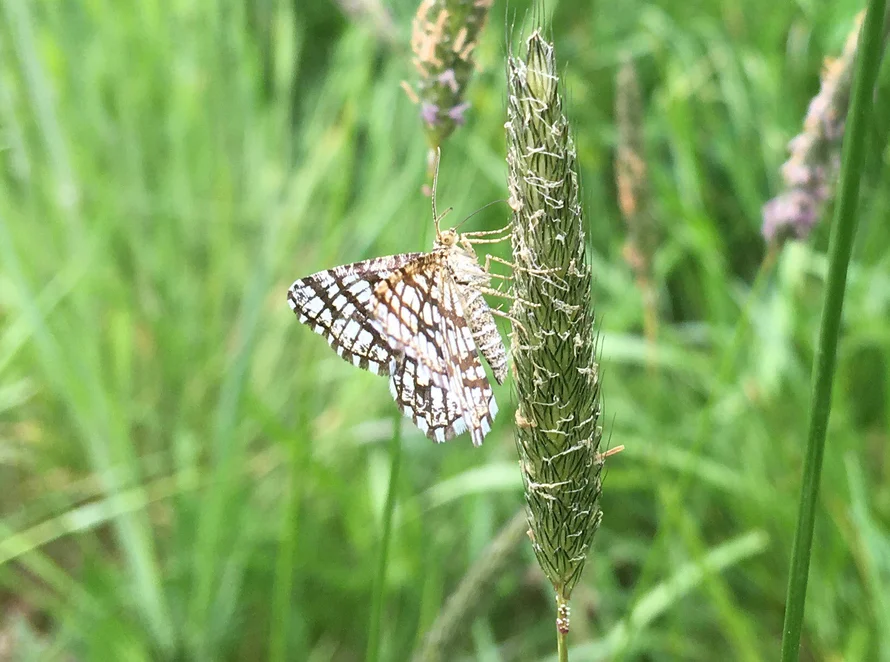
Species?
Chiasmia clathrata
